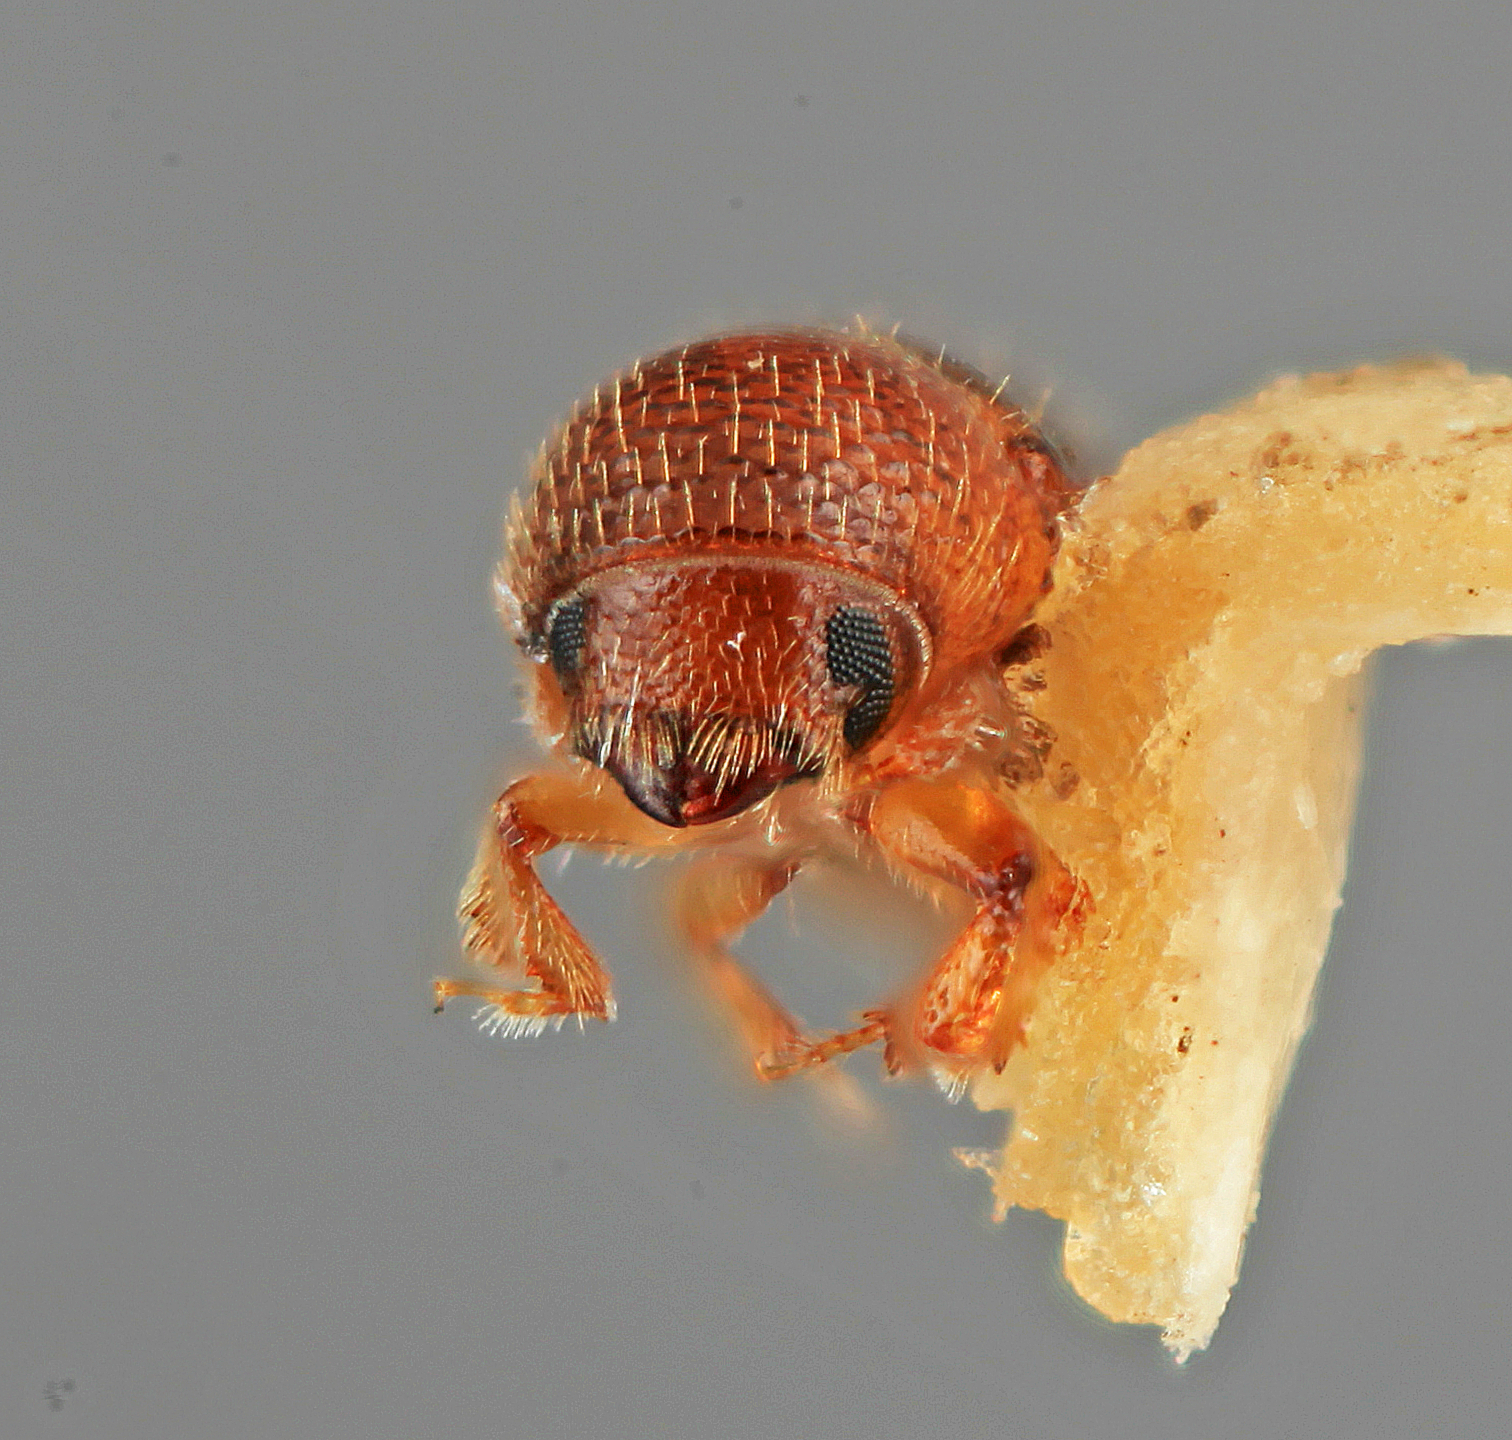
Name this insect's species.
Dendroterus sodalis
